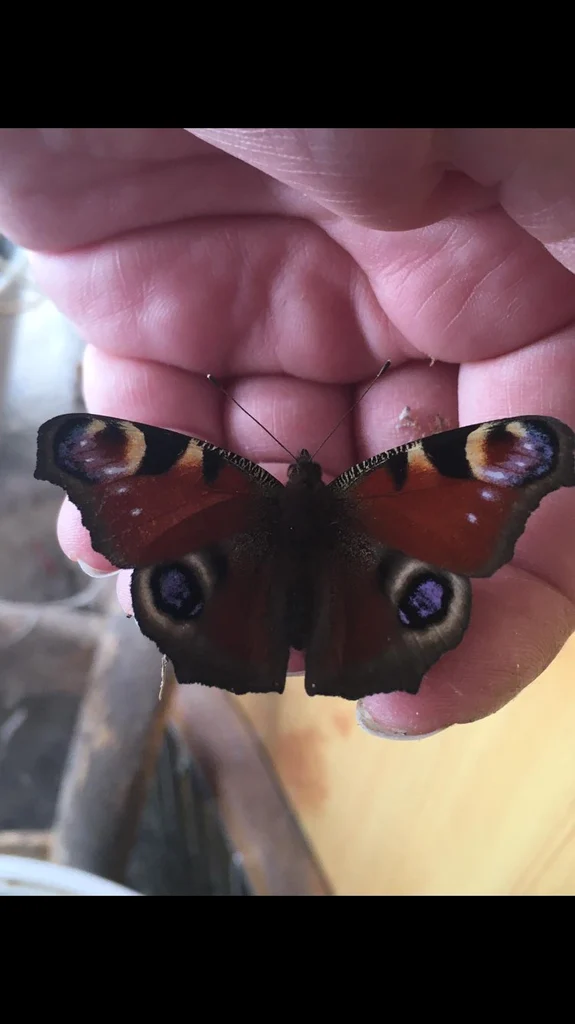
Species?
Aglais io
